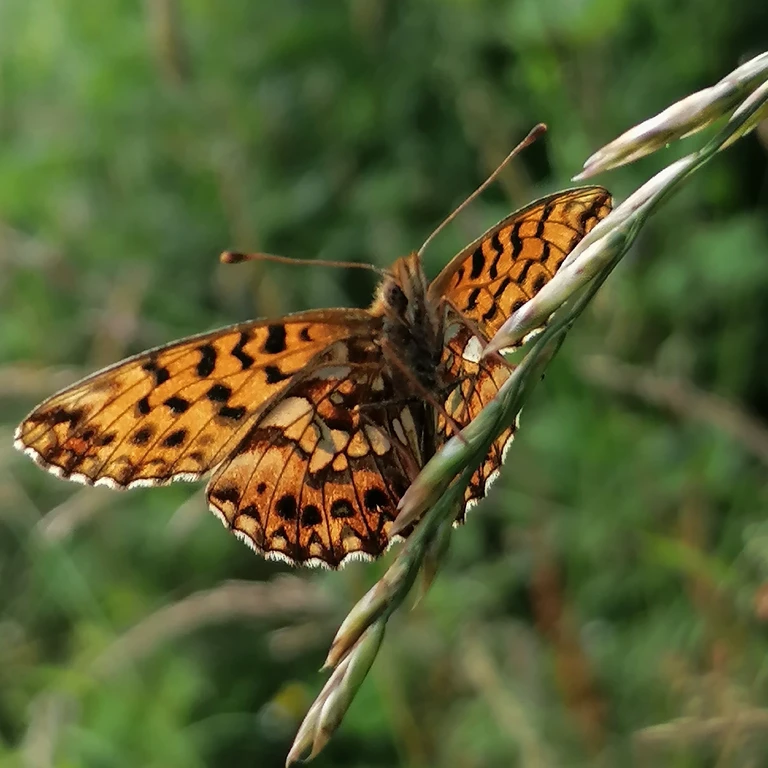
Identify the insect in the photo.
Boloria dia
